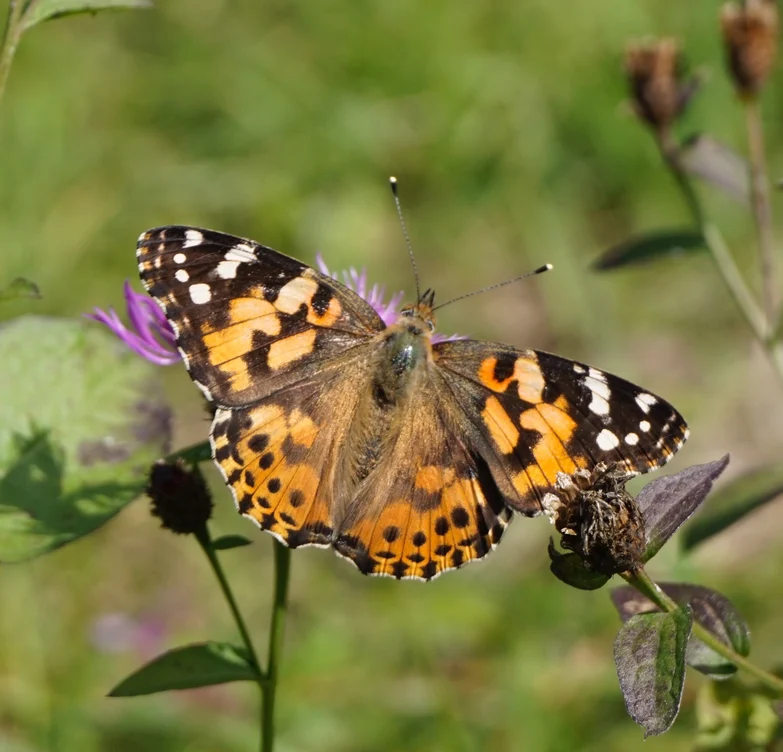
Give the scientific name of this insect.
Vanessa cardui
